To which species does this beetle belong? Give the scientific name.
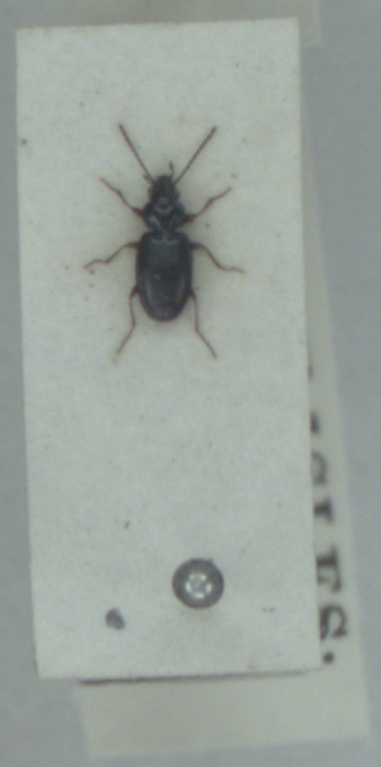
Bembidion guttula
